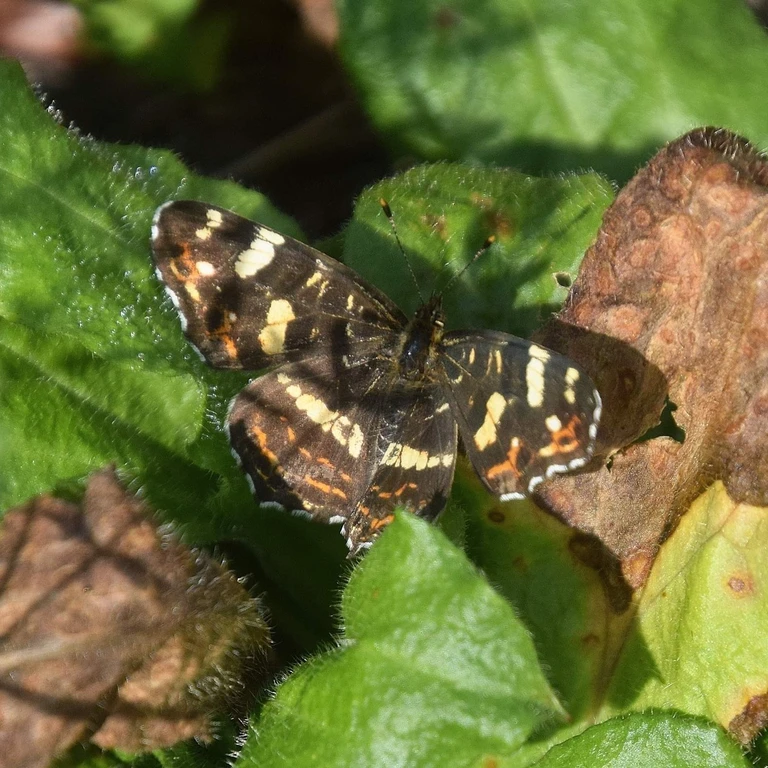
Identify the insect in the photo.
Araschnia levana
